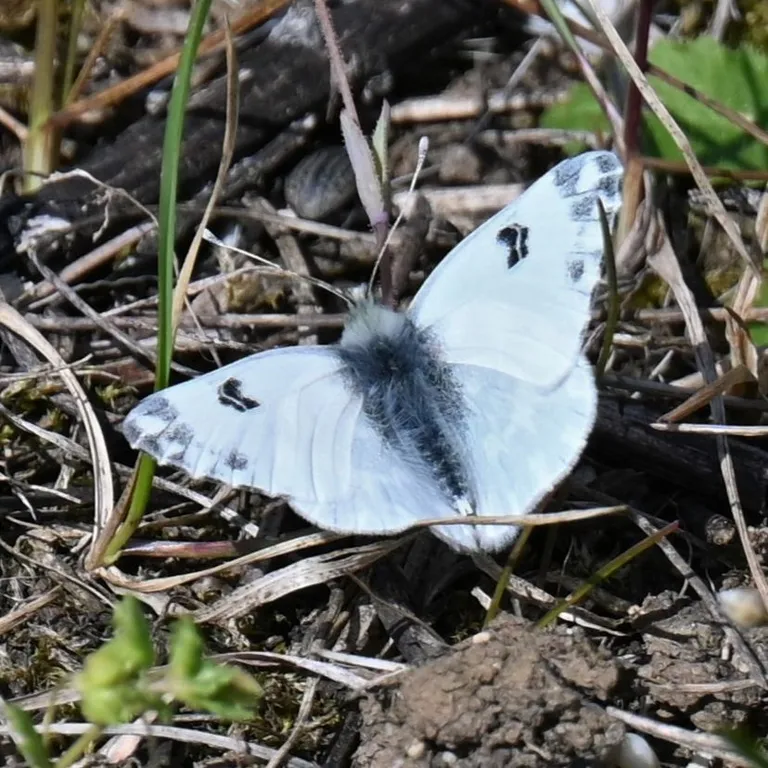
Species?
Pontia edusa
